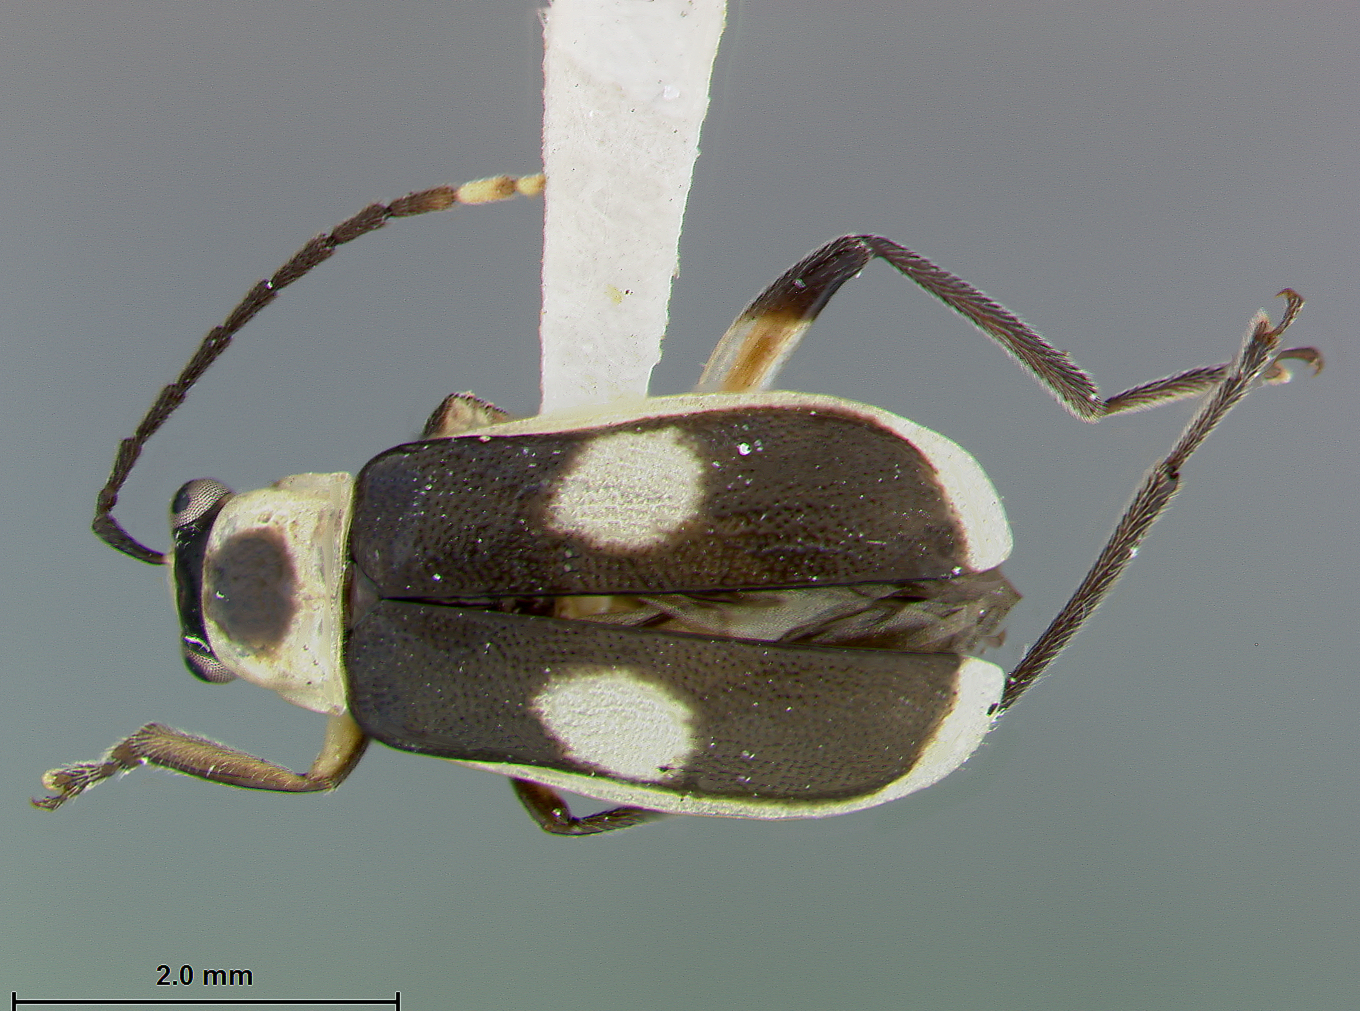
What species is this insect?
Iceloceras biplagiatum
